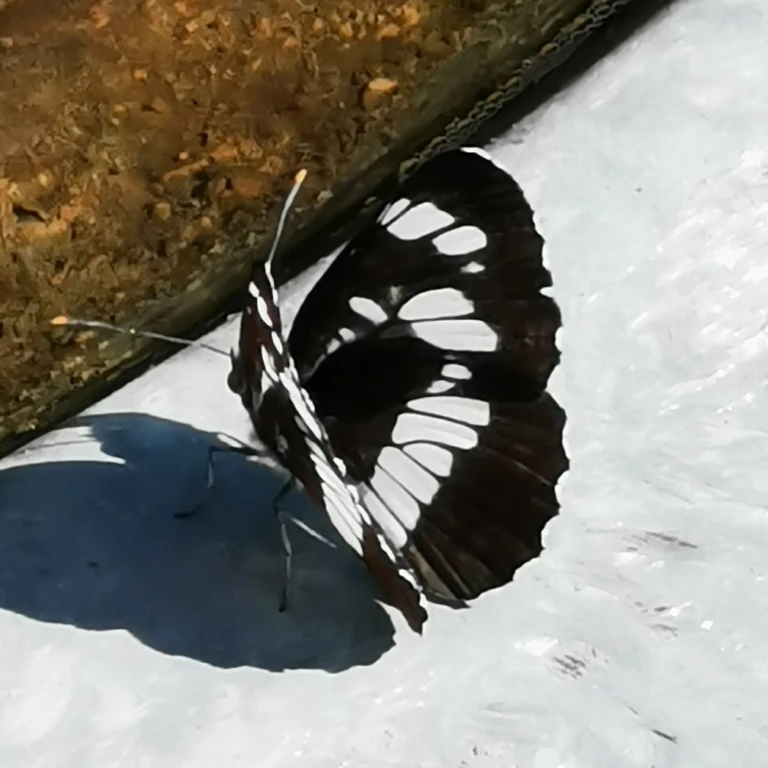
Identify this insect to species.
Neptis rivularis
